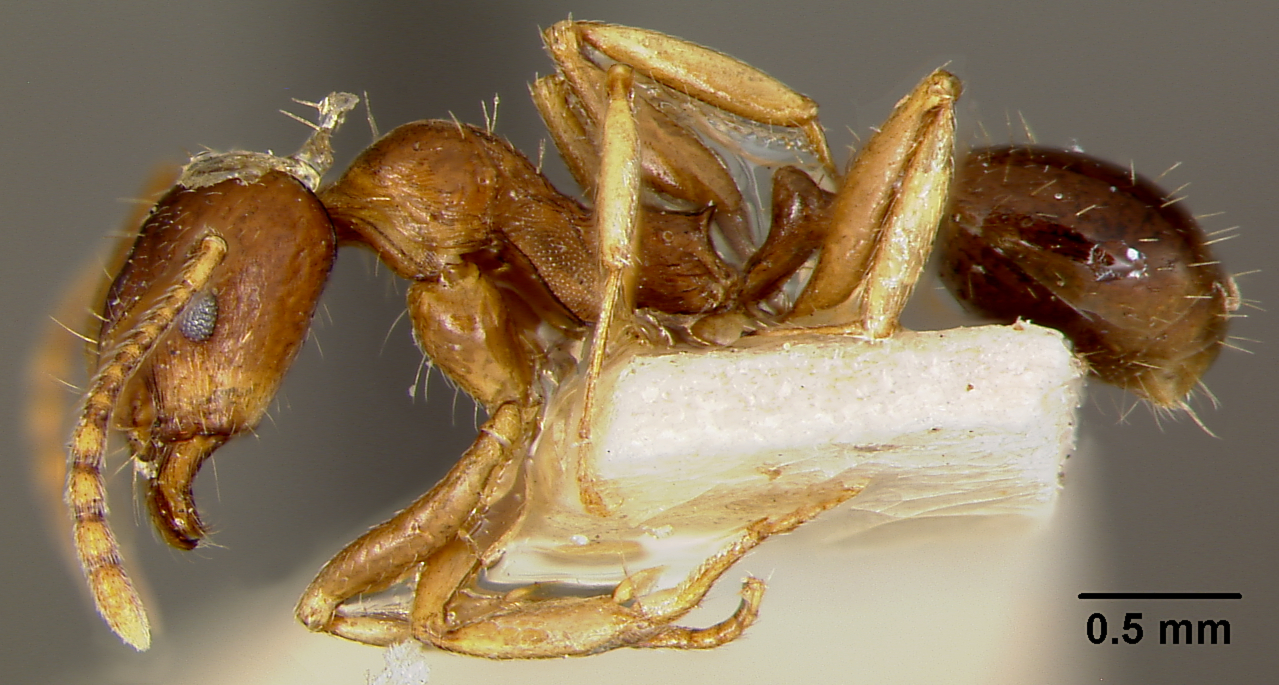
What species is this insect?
Leptothorax nevadensis
